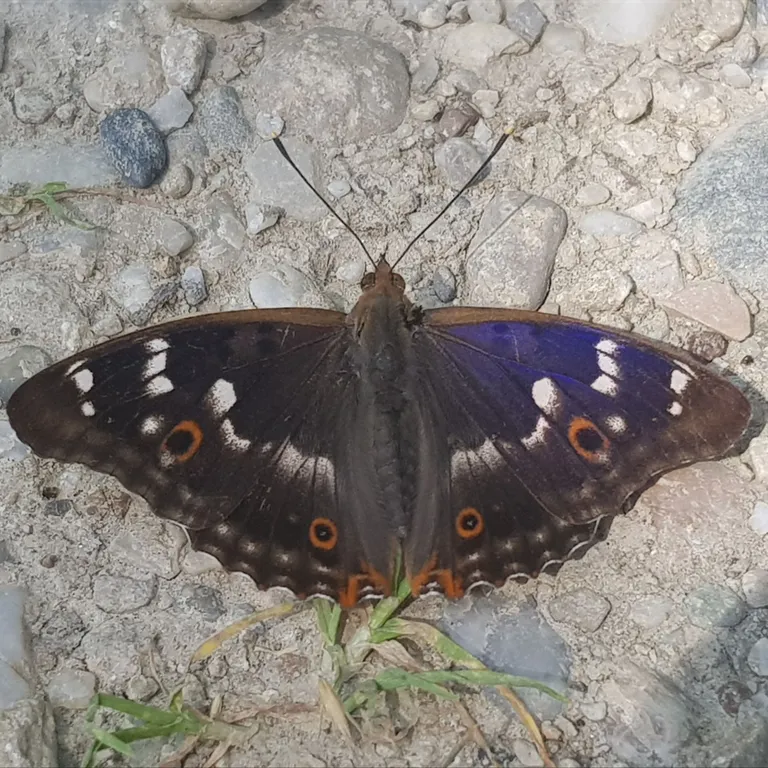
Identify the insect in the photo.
Apatura ilia
